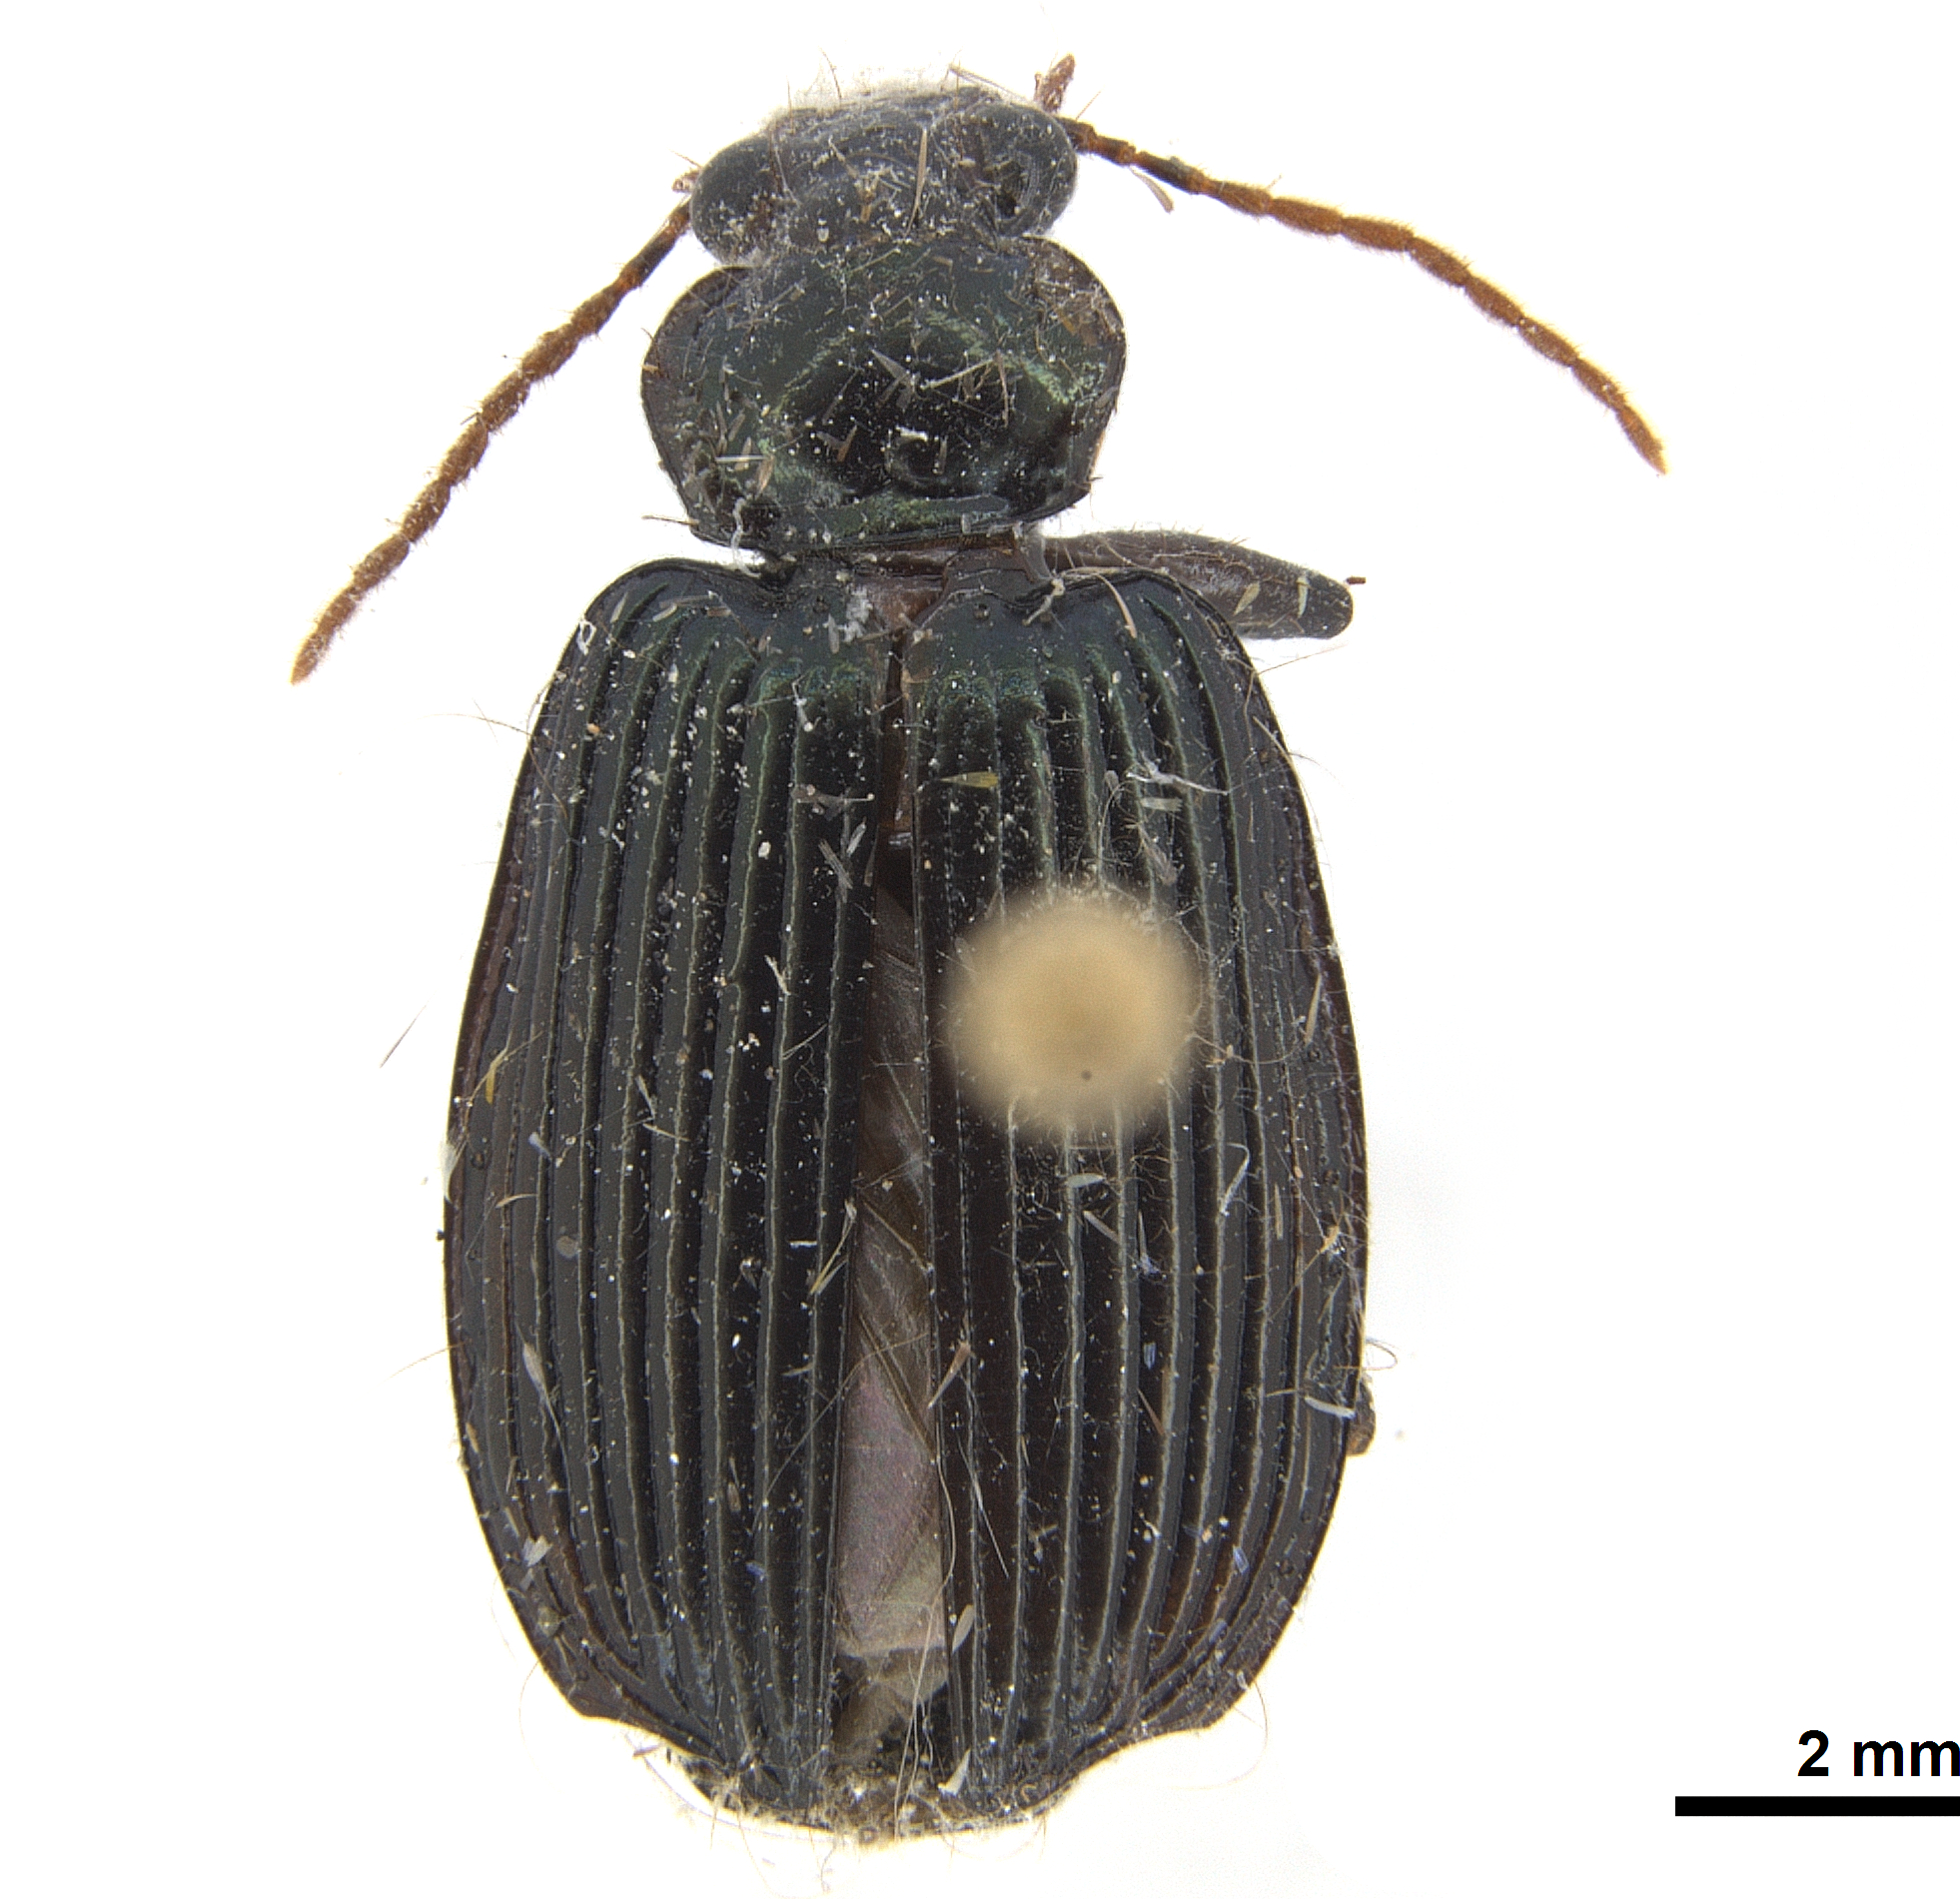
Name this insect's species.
Coptodera chalcites
